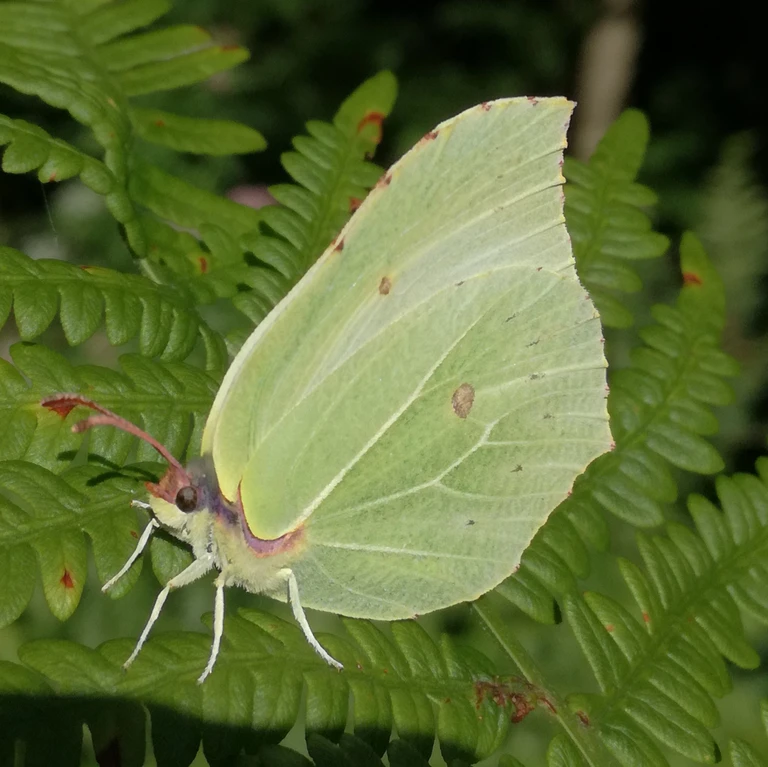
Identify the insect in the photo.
Gonepteryx rhamni
